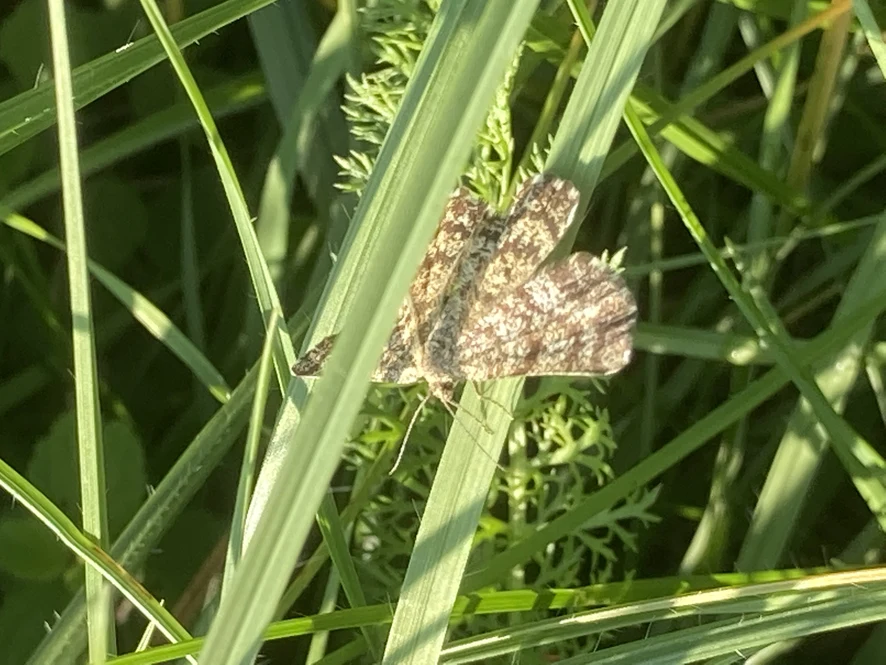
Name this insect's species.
Ematurga atomaria
